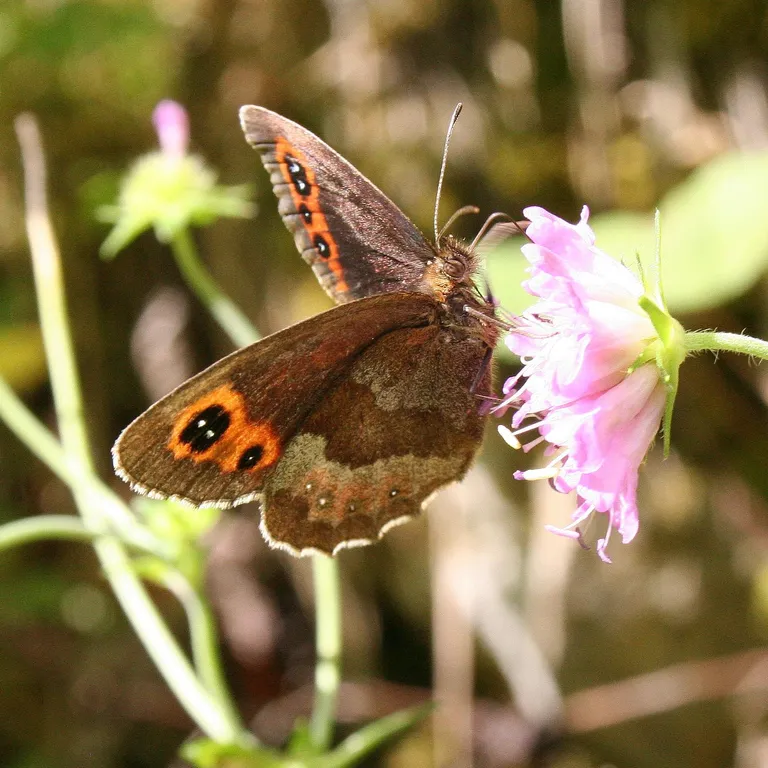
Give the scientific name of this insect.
Erebia aethiops
